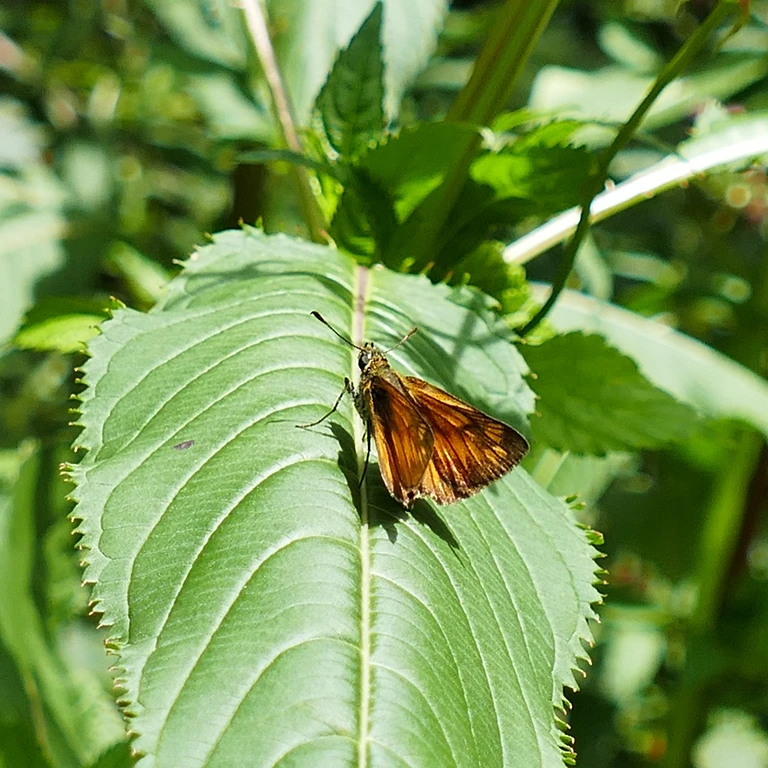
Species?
Ochlodes sylvanus (also Ochlodes venata)
